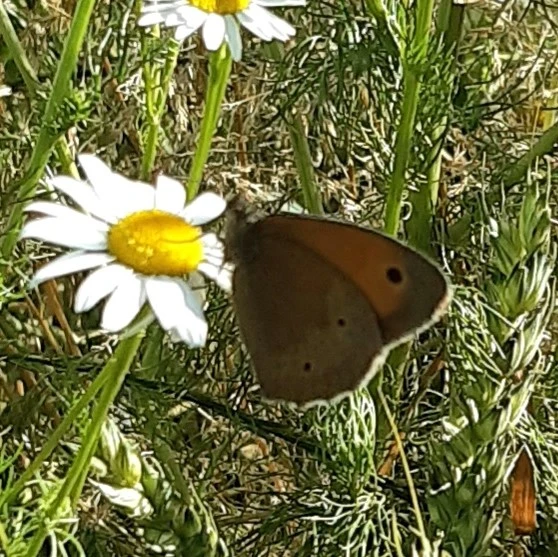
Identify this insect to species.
Maniola jurtina
